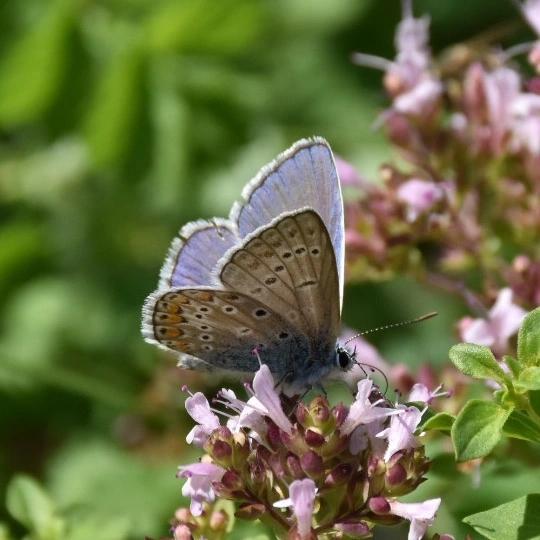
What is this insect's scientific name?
Polyommatus icarus
